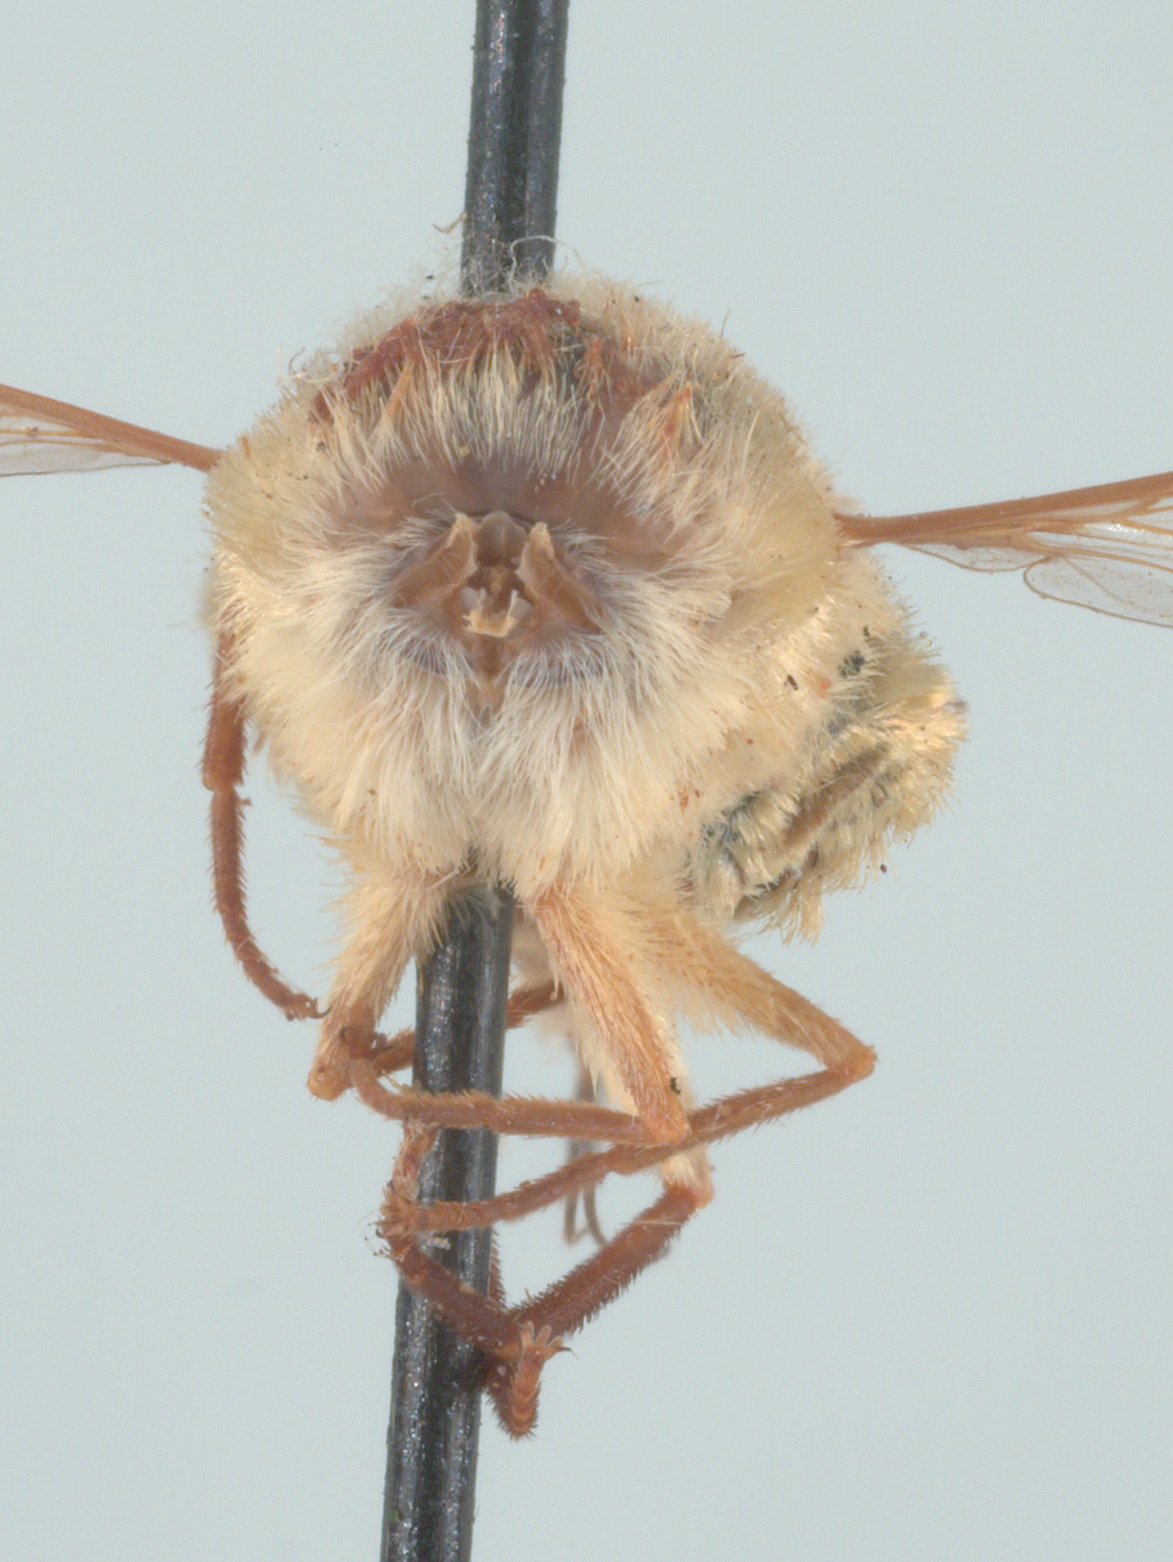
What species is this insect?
Neorhynchocephalus volaticus
